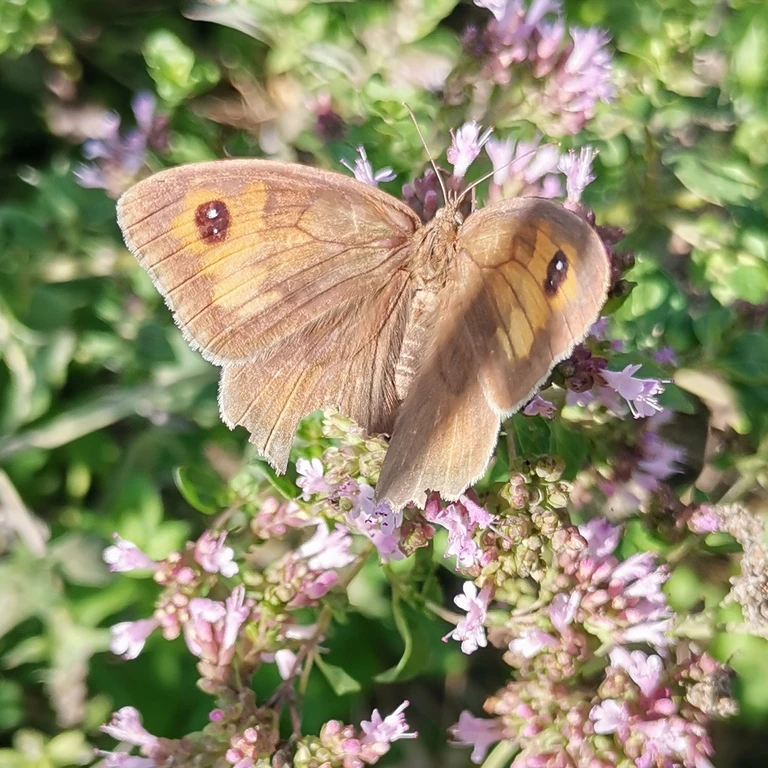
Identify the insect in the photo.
Maniola jurtina
